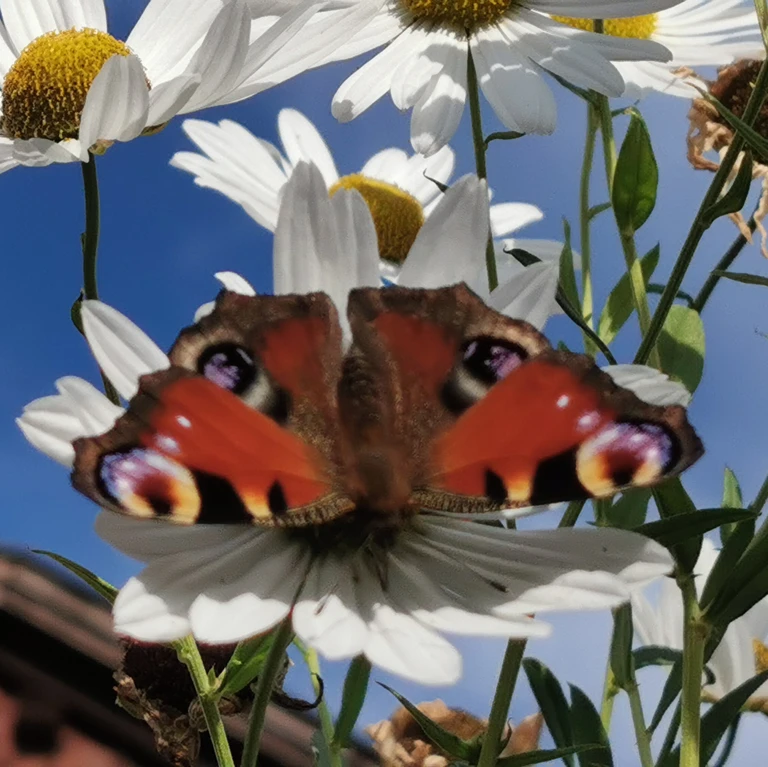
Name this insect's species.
Aglais io
